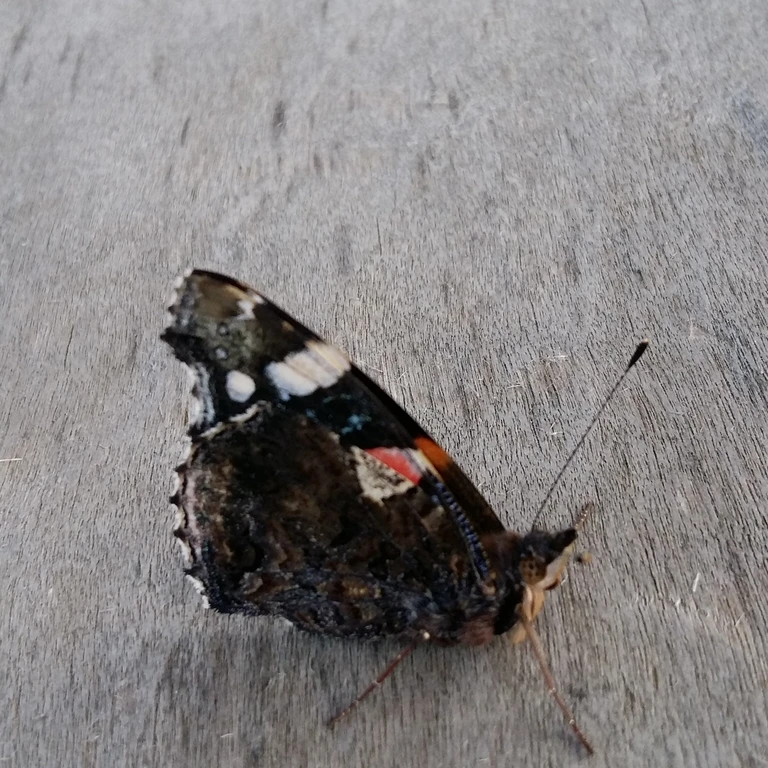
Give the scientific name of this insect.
Vanessa atalanta
